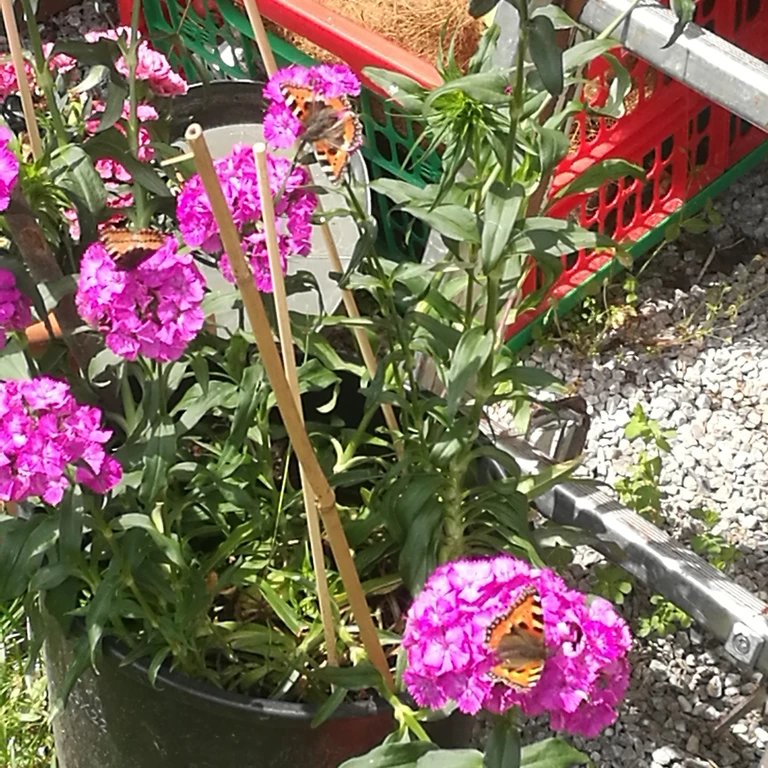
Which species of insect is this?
Aglais urticae
